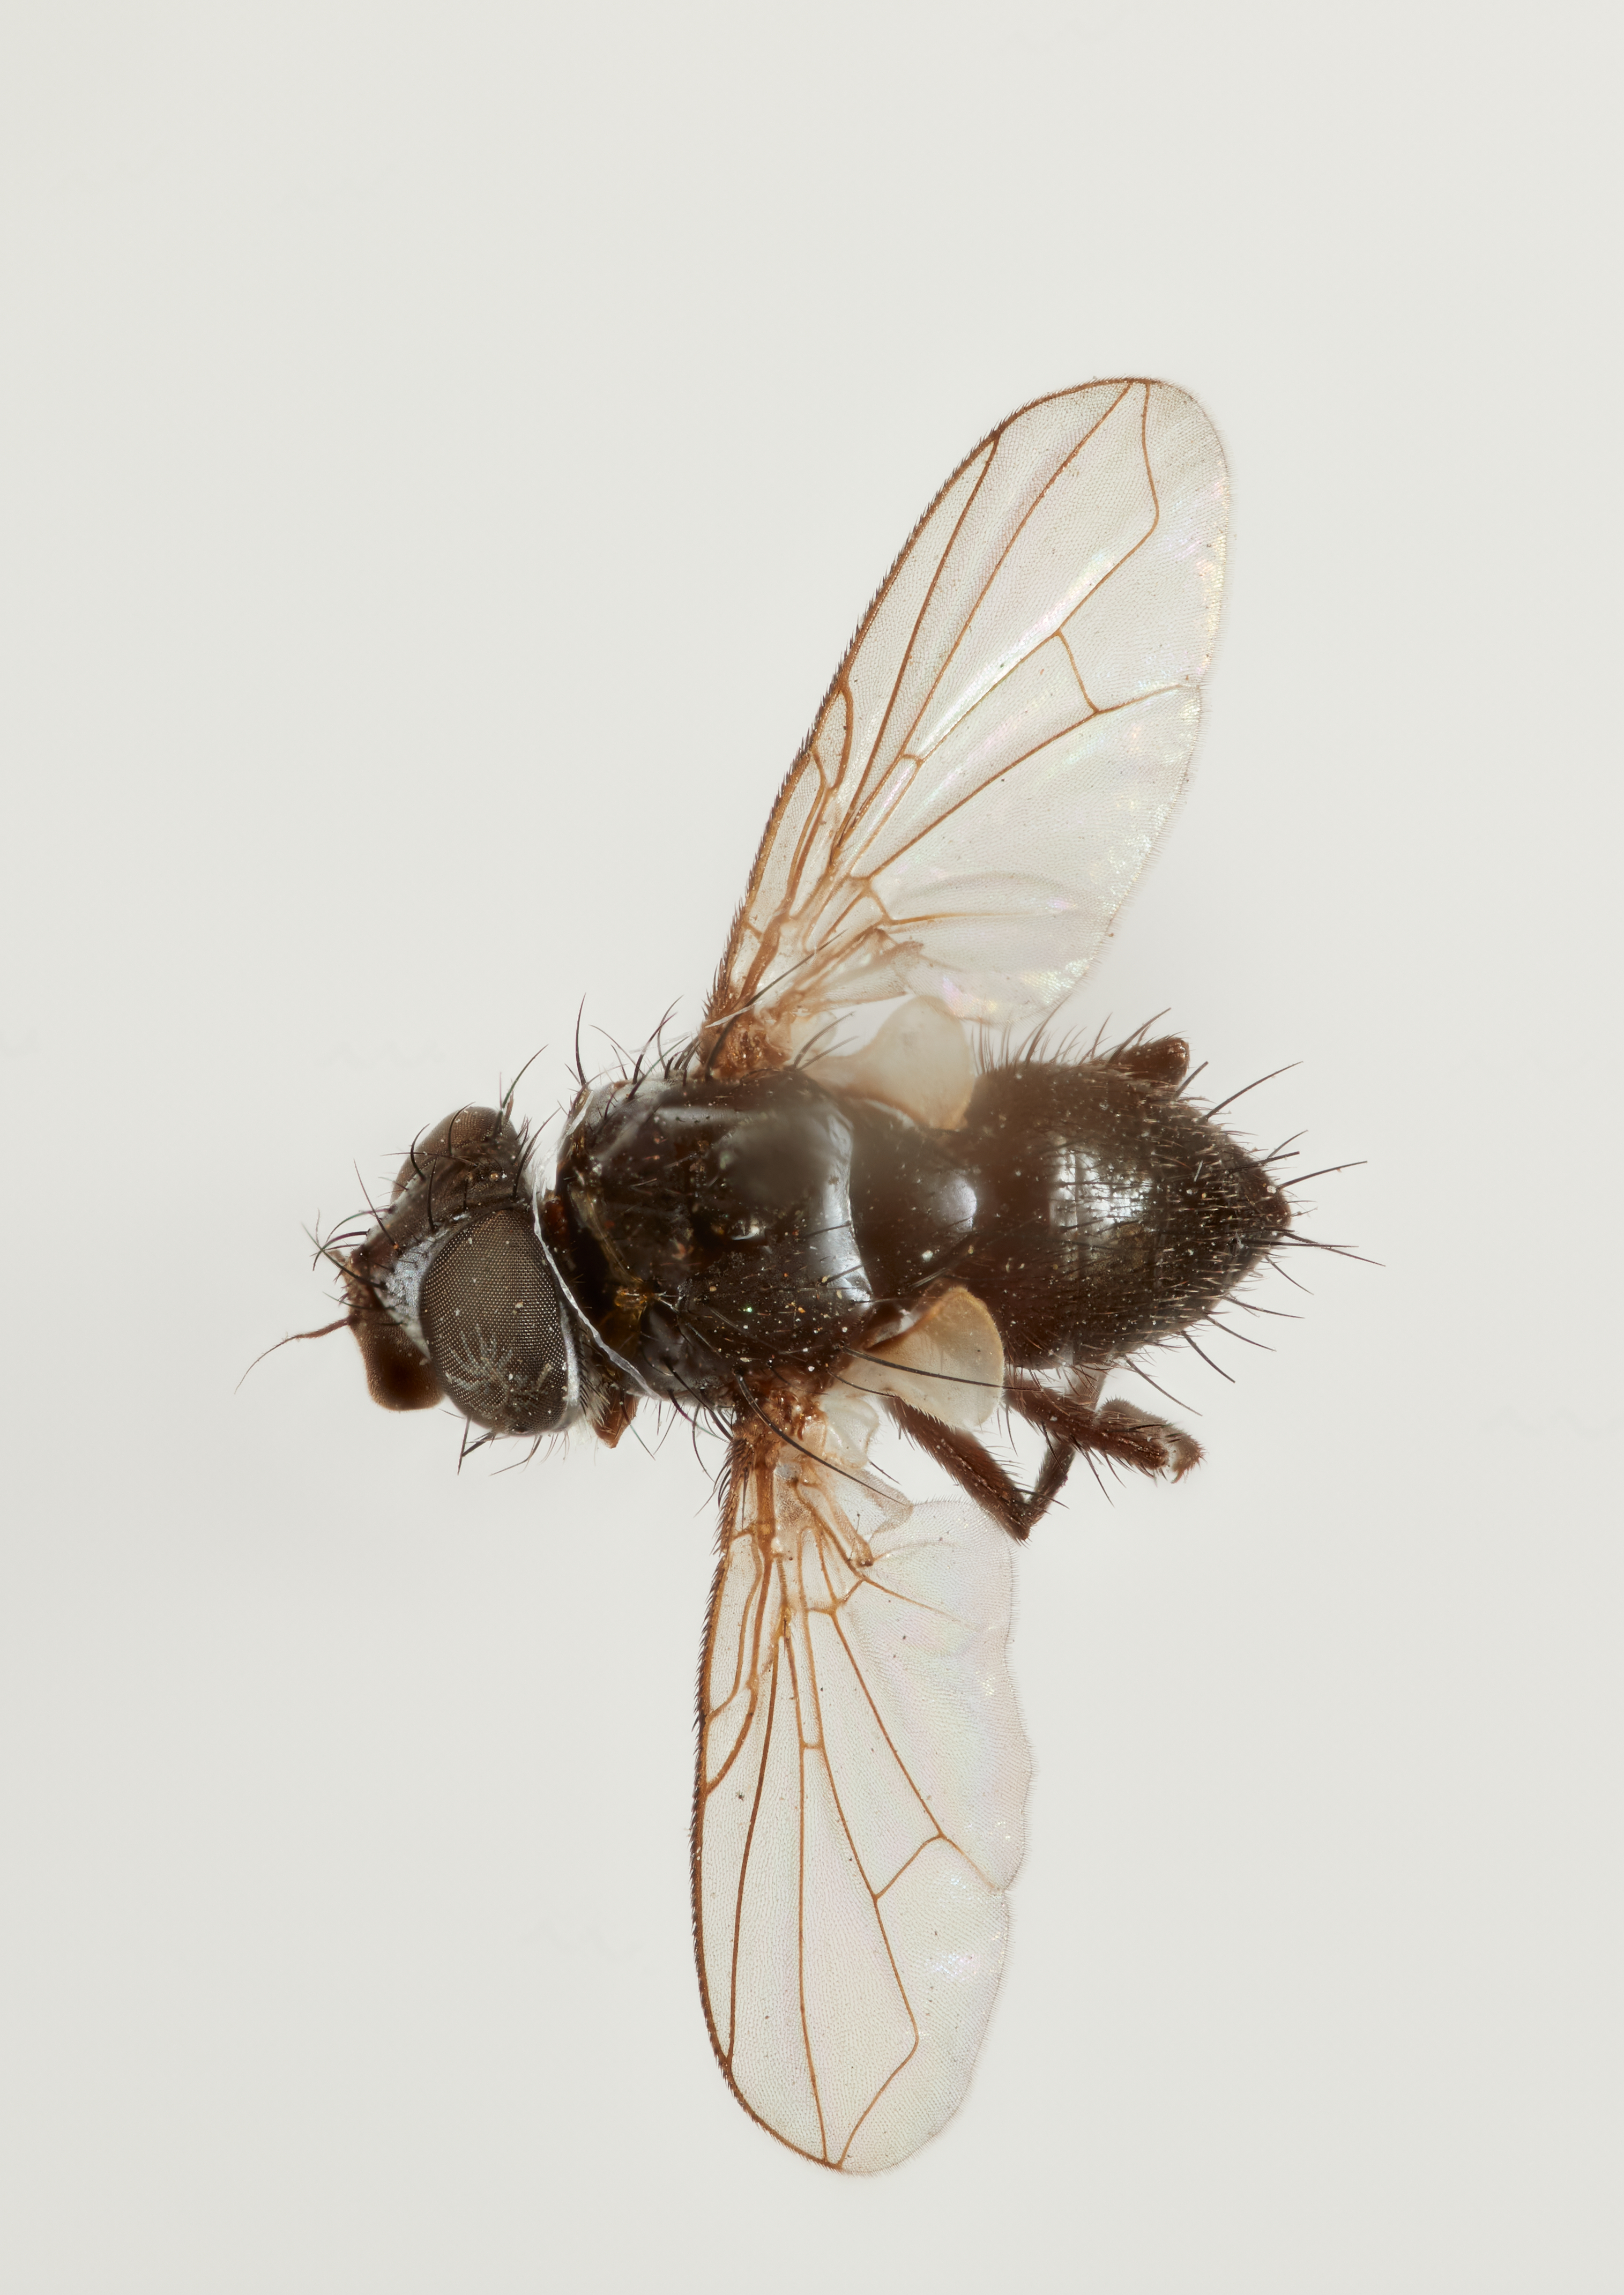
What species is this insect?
Elephantocera greenei
